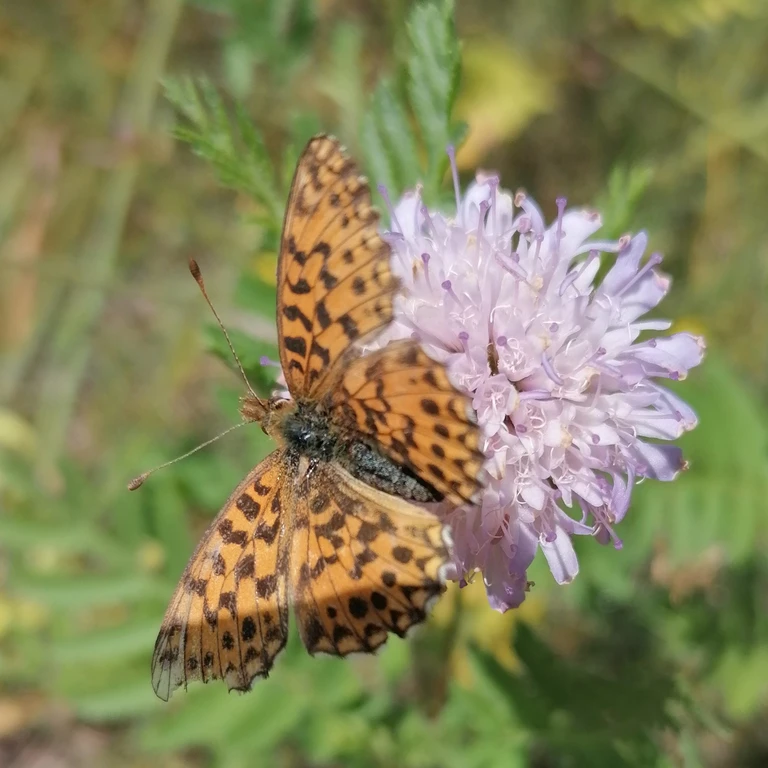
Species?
Boloria dia
